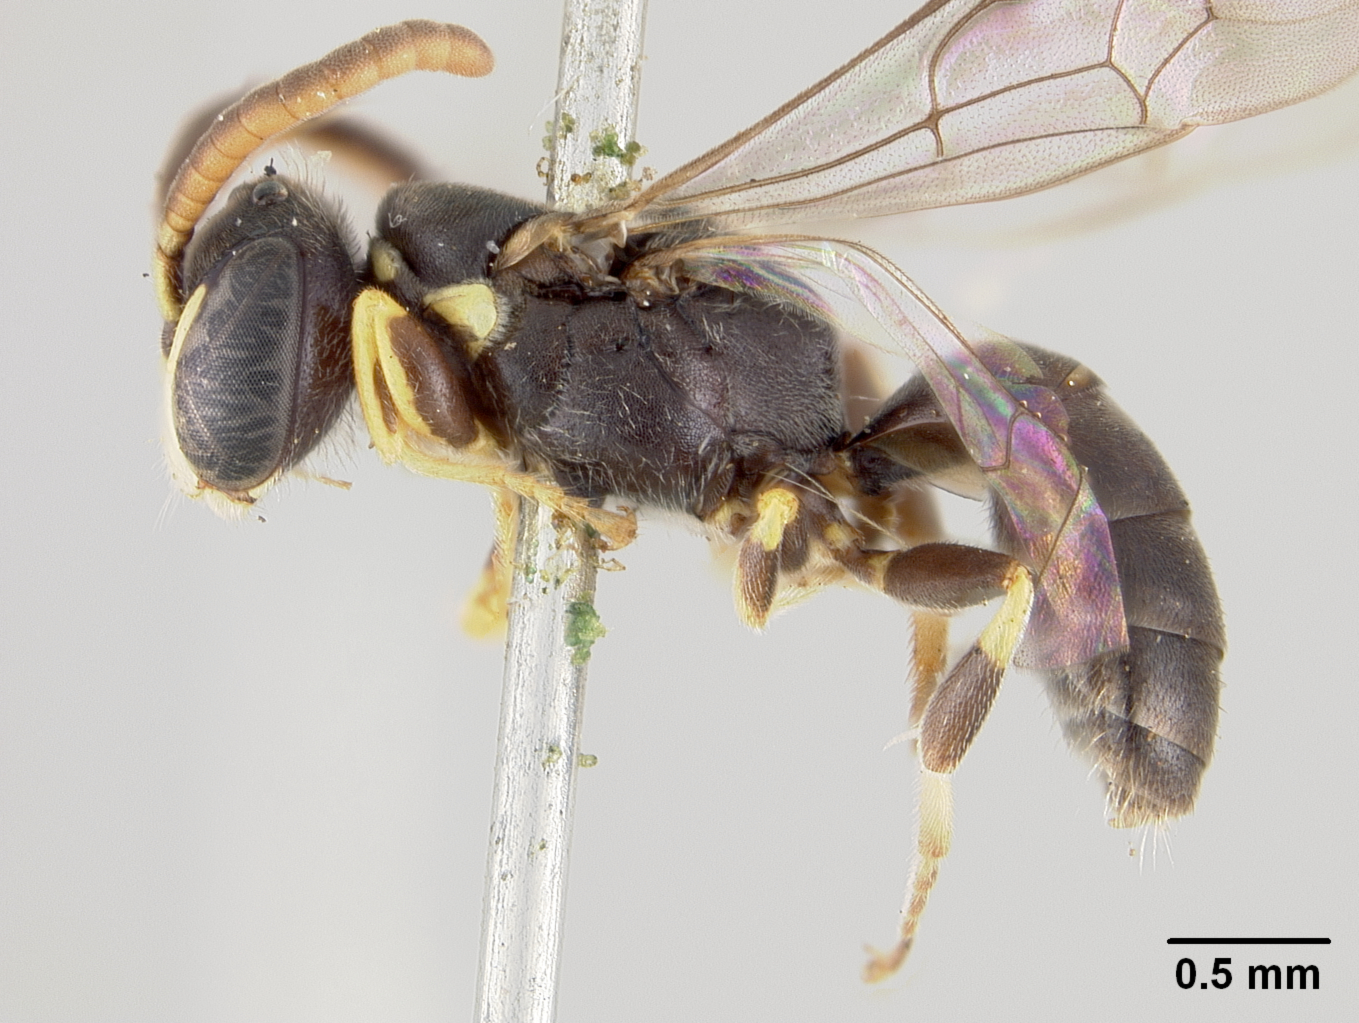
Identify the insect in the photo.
Prosopis brevior
